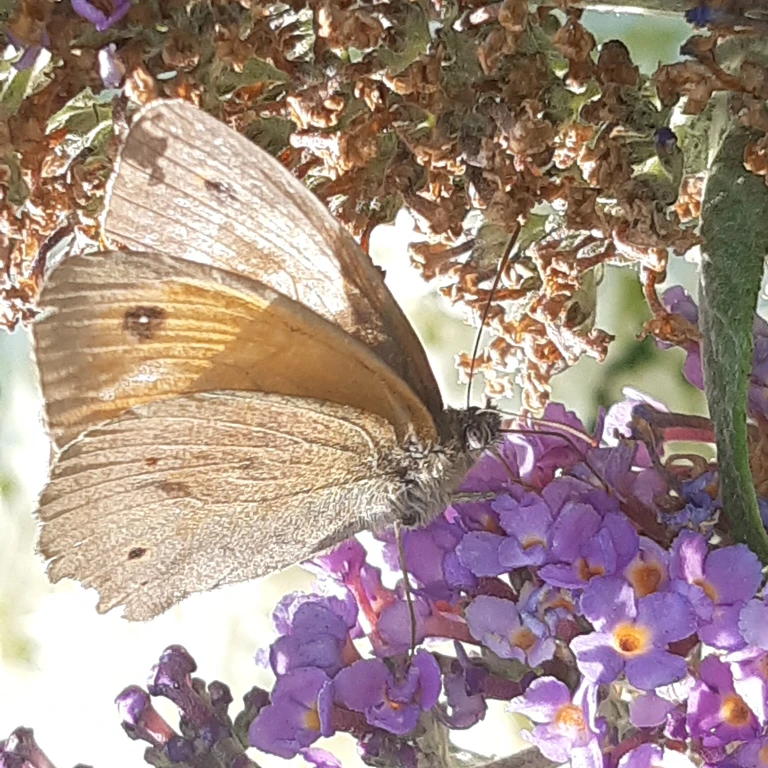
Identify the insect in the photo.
Maniola jurtina
